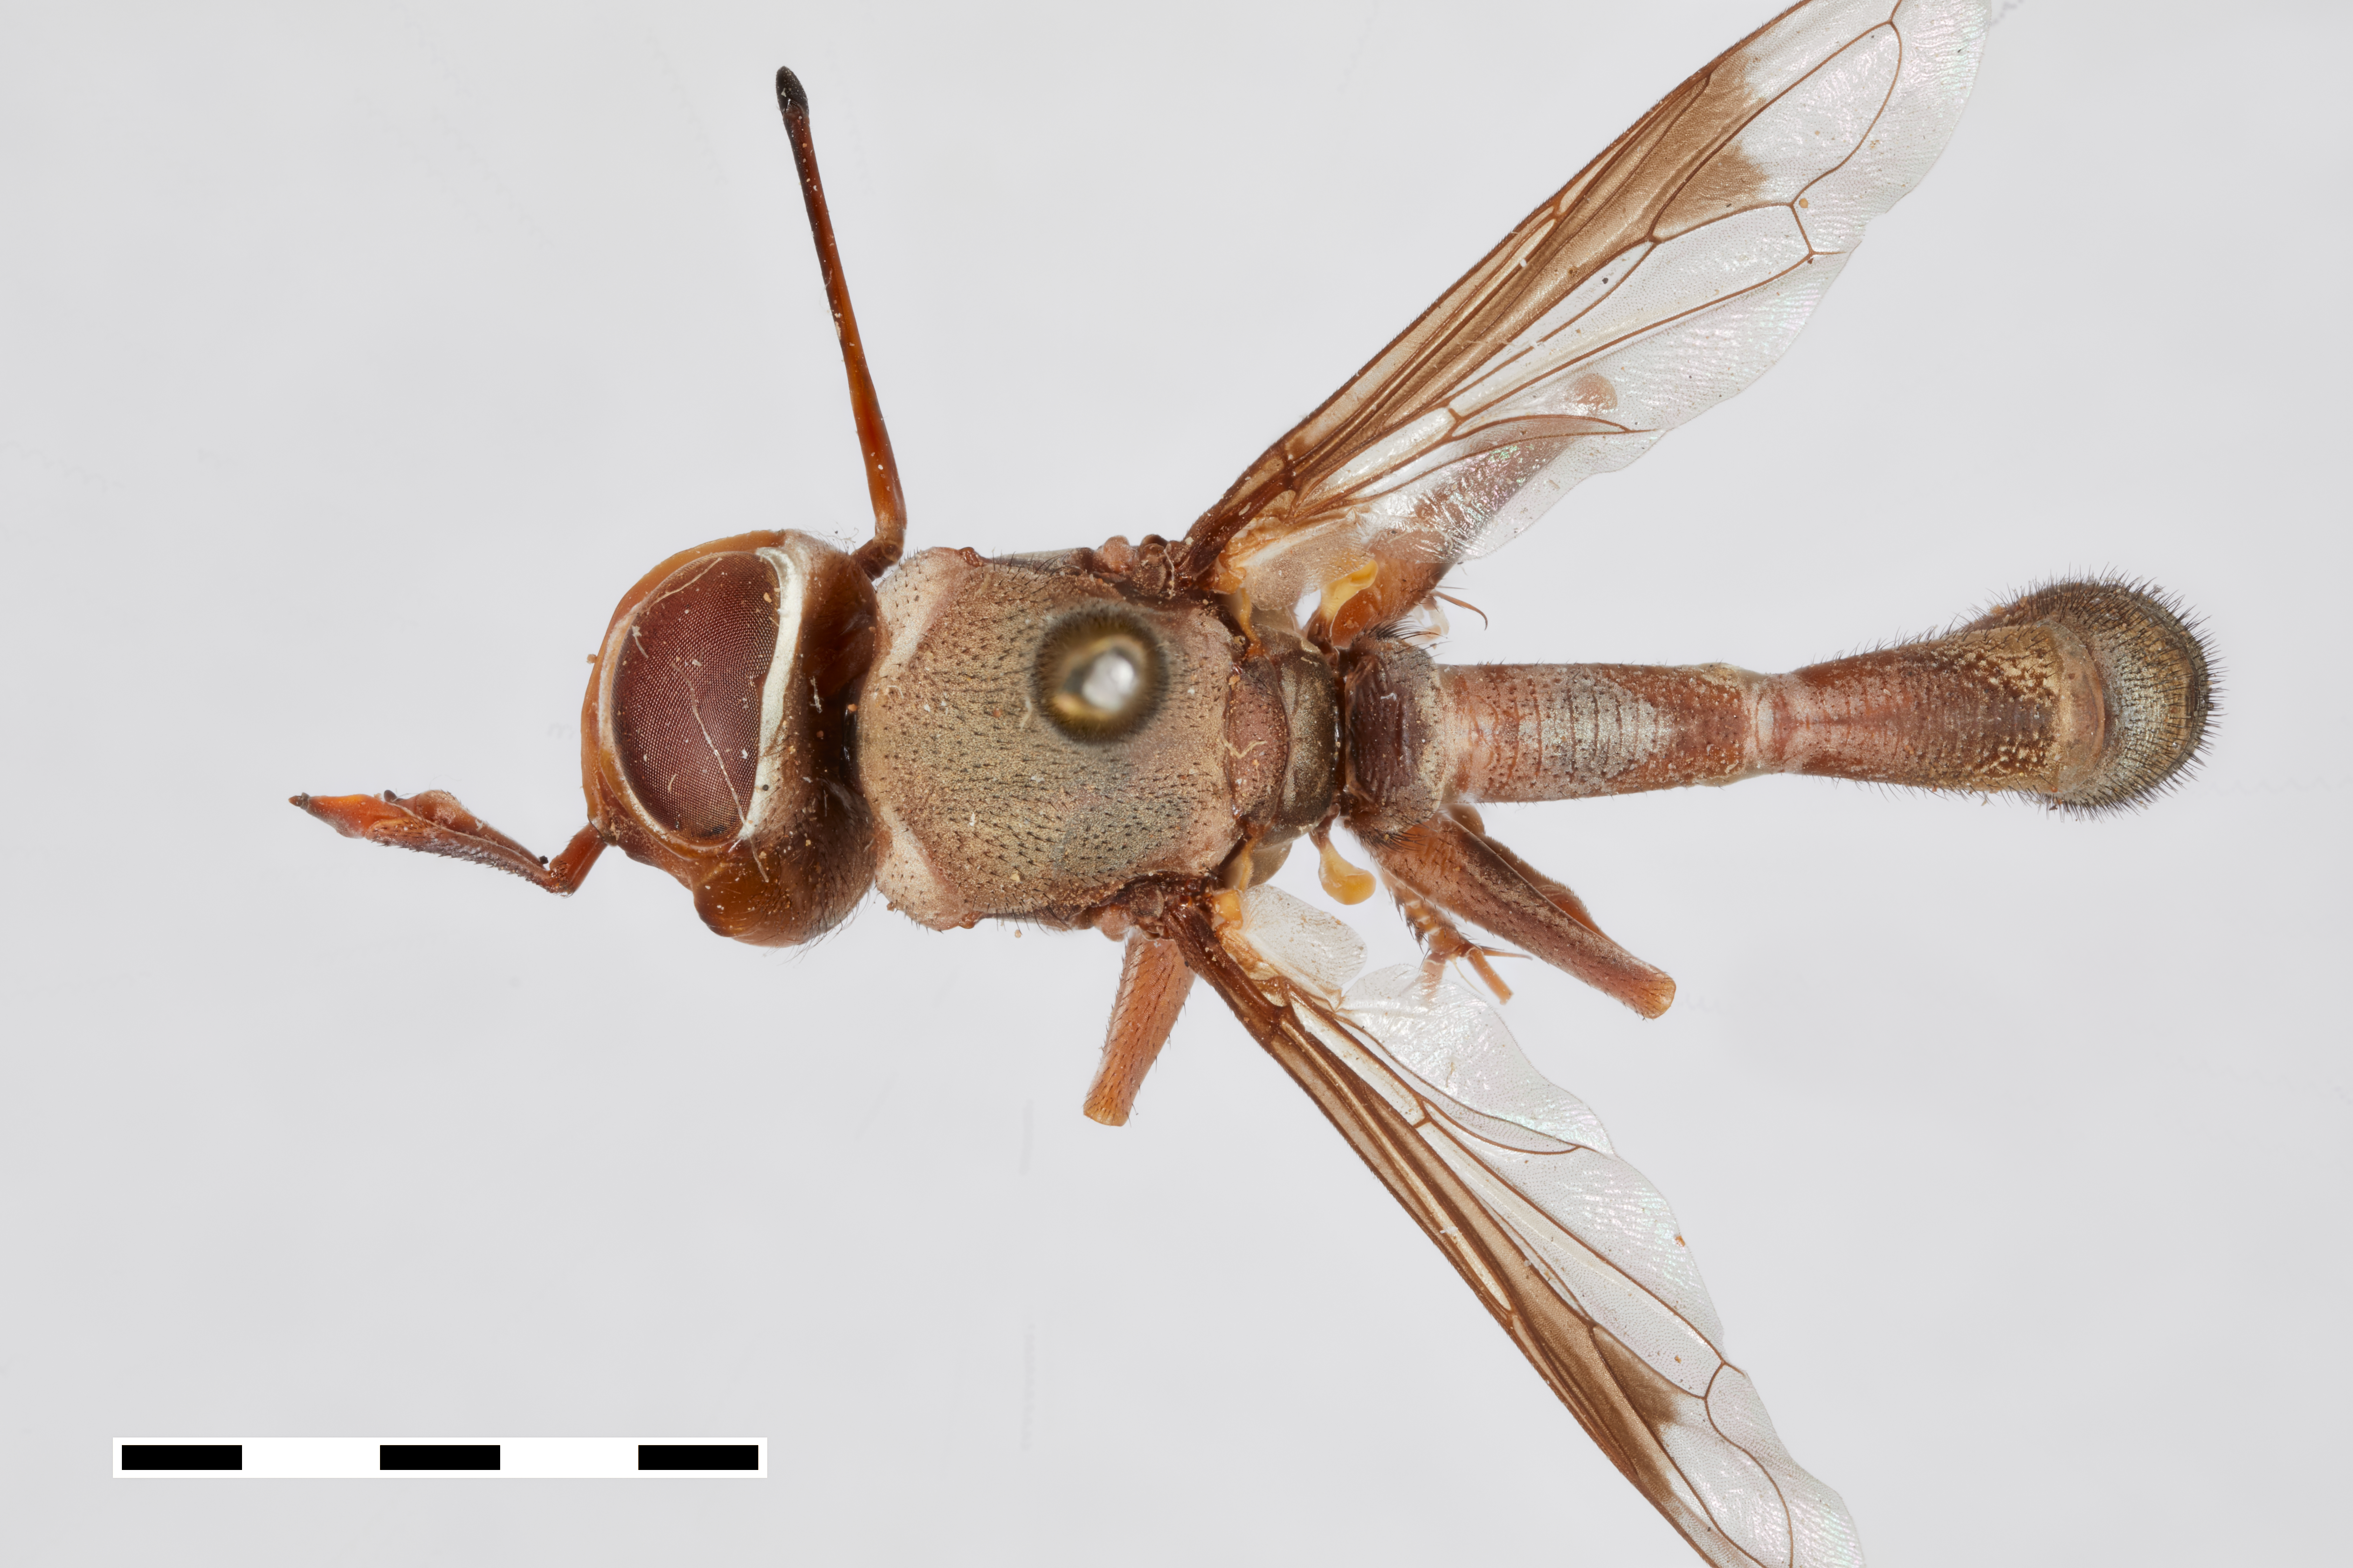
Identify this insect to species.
Physocephala interruptus
